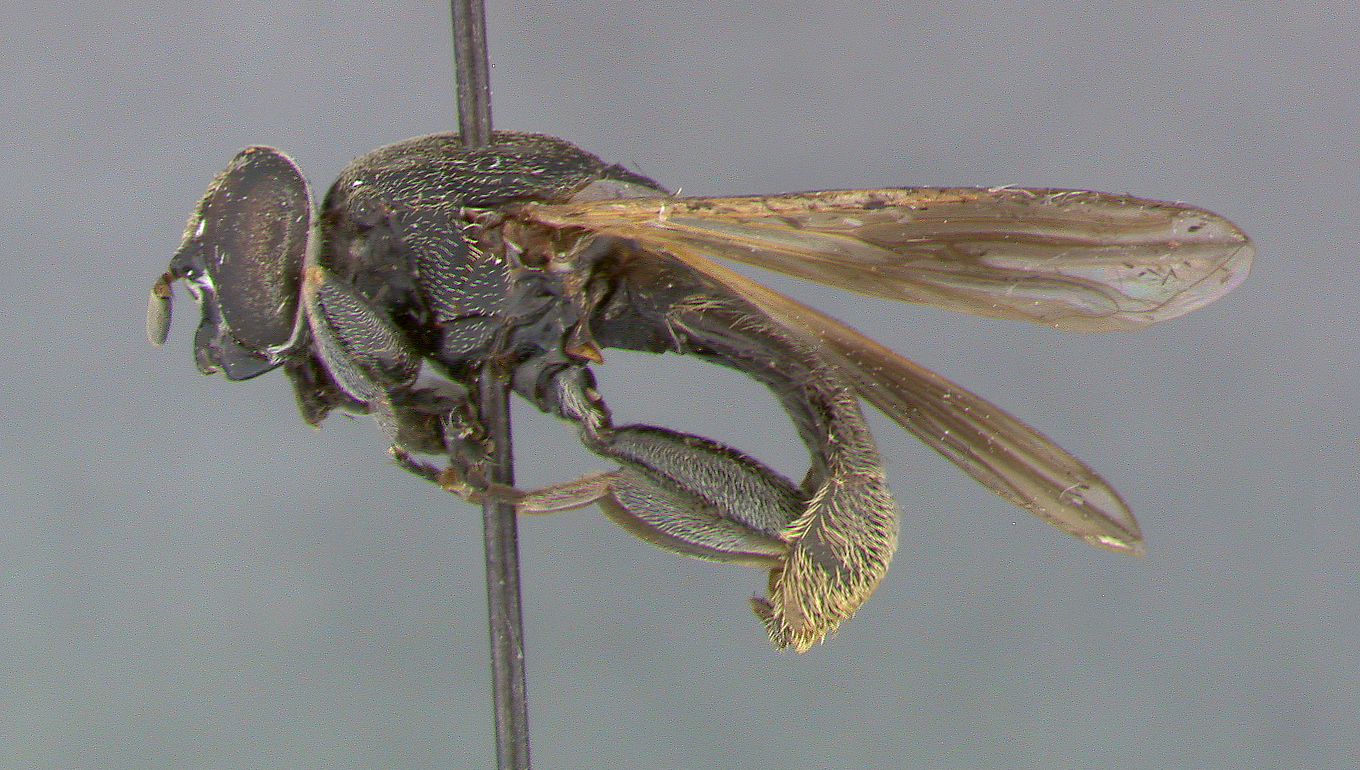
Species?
Myolepta greenei
